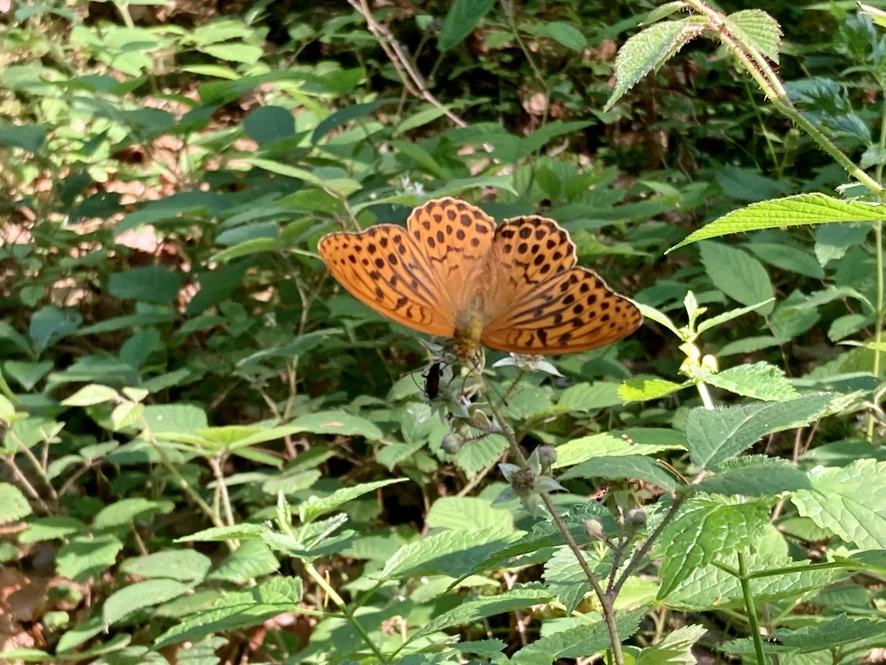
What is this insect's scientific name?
Argynnis paphia
